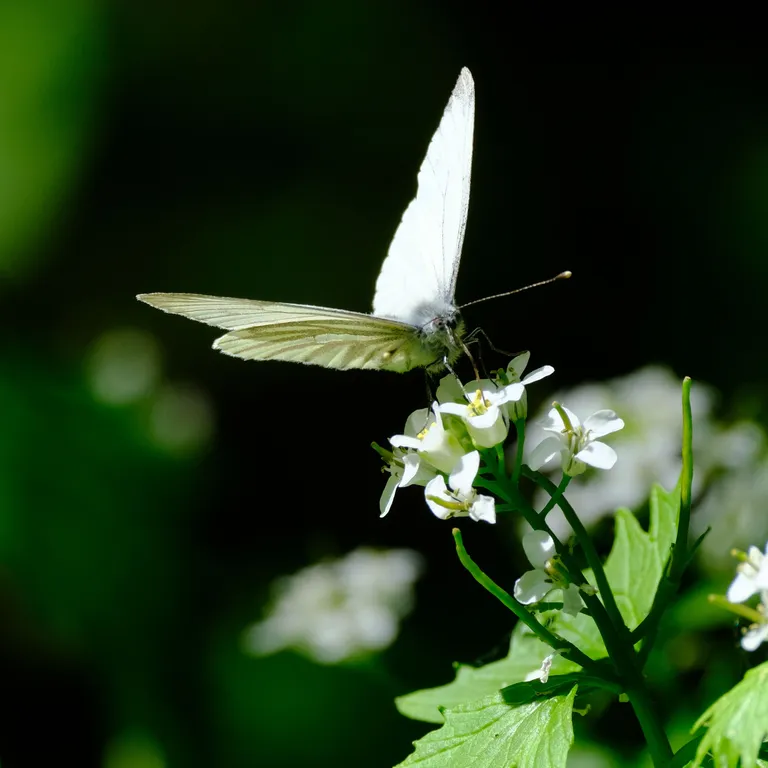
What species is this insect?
Pieris napi
